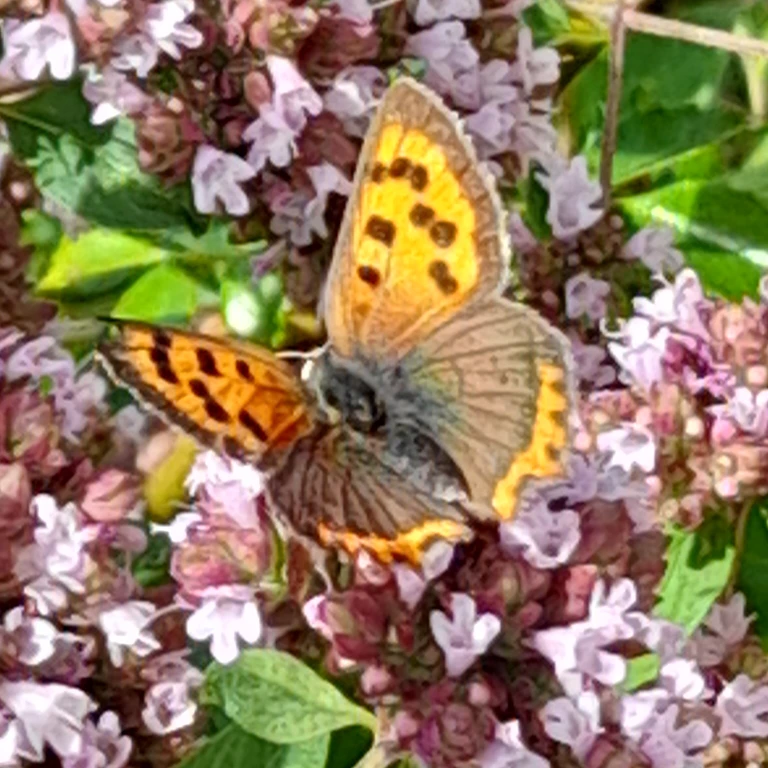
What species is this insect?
Lycaena phlaeas
